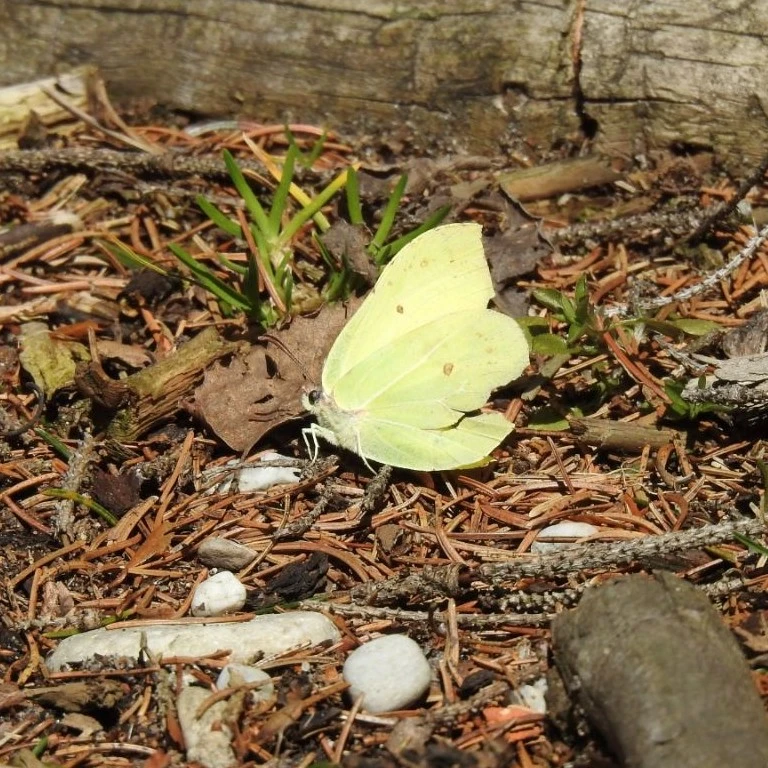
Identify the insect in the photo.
Gonepteryx rhamni
